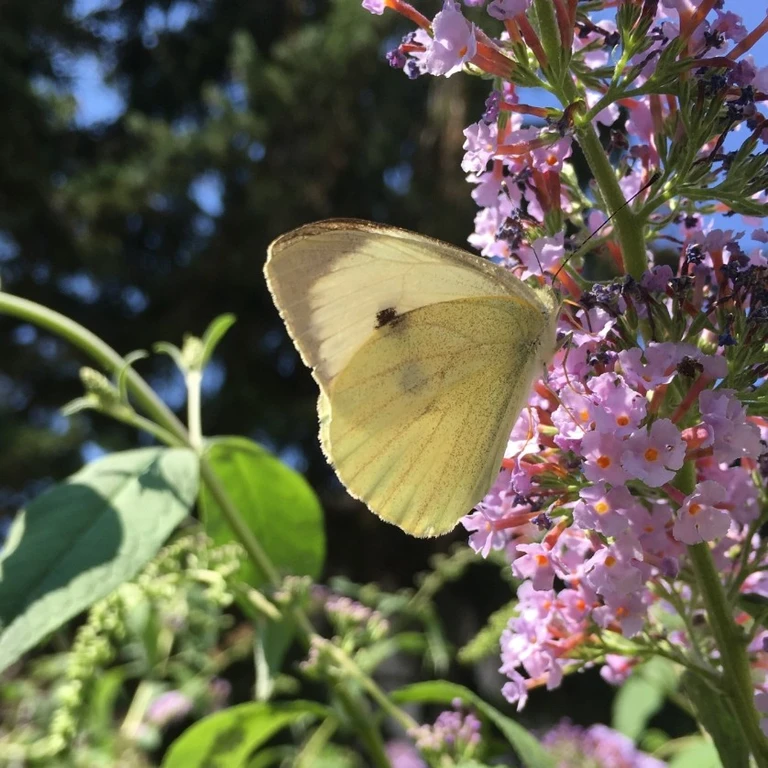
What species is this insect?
Pieris brassicae
